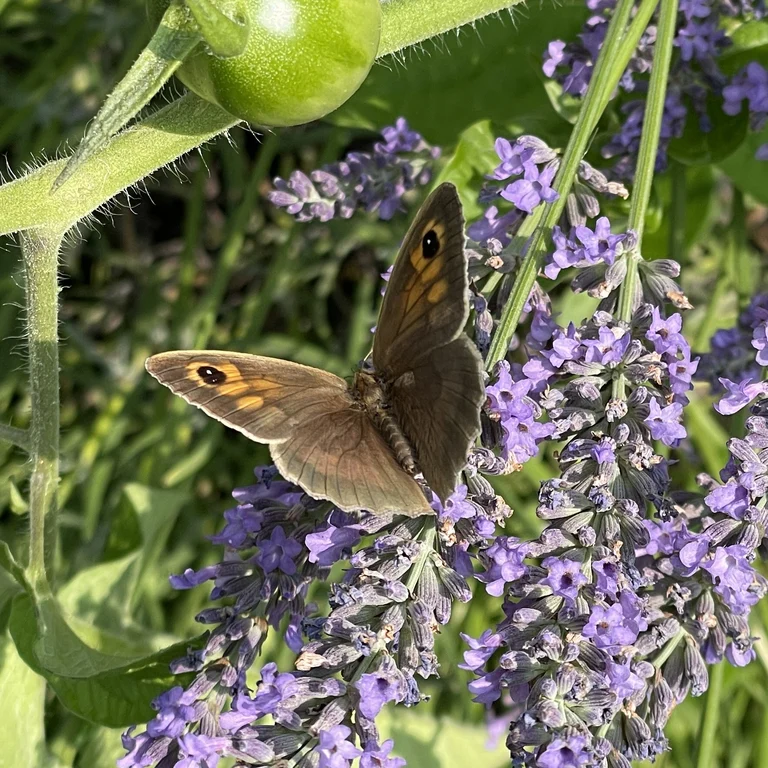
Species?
Maniola jurtina
